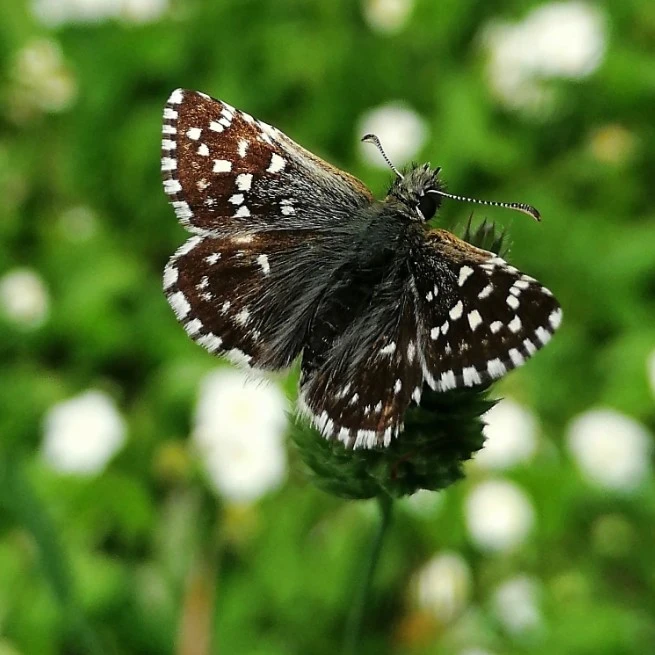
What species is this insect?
Pyrgus malvae
